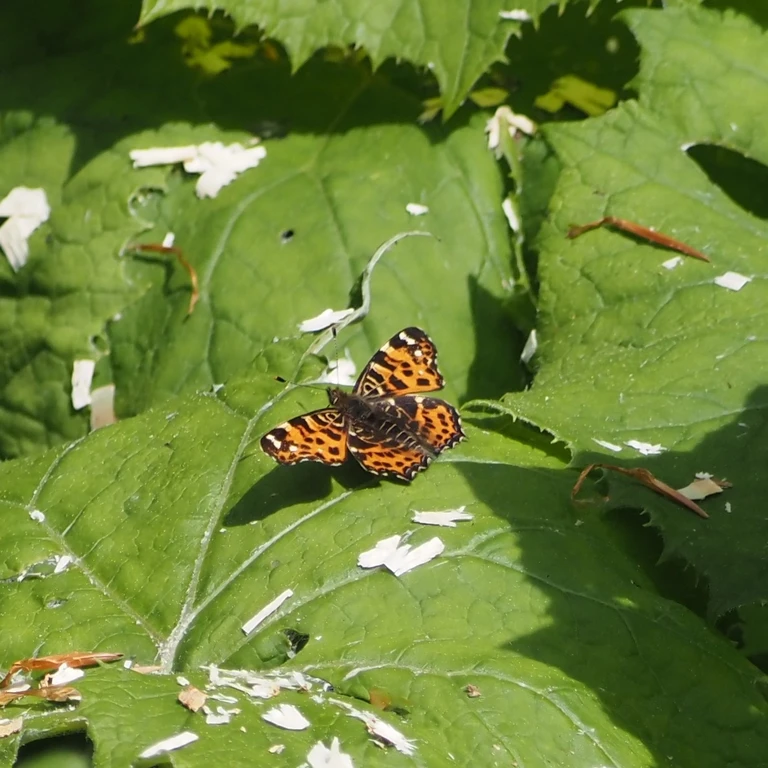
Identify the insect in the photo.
Araschnia levana
